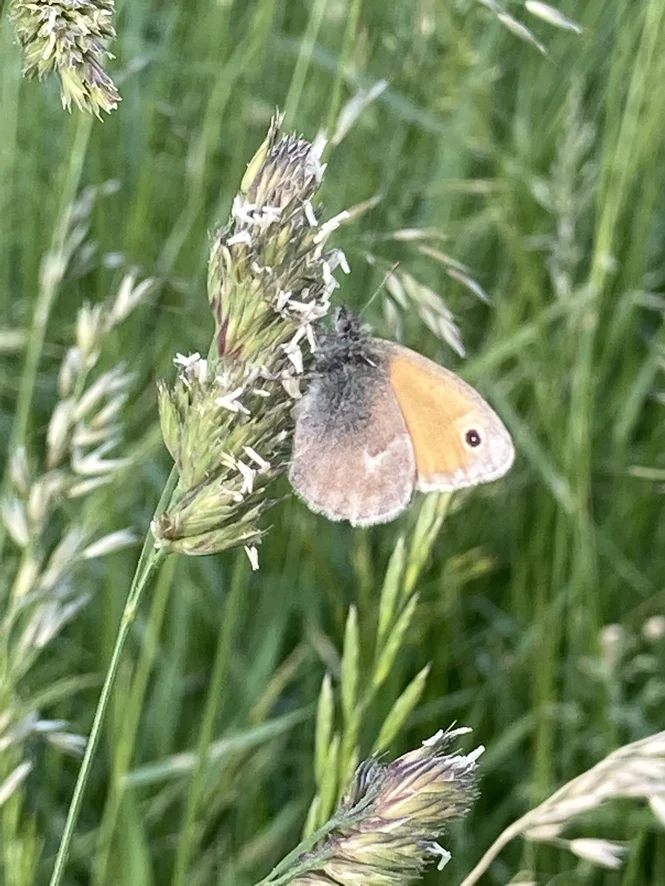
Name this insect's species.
Coenonympha pamphilus
